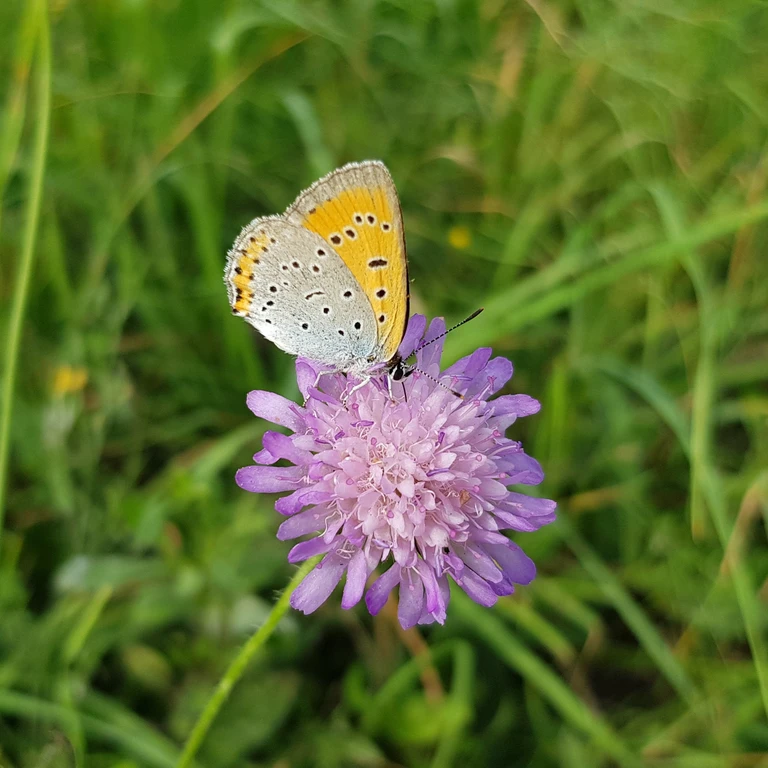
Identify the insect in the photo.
Lycaena dispar
